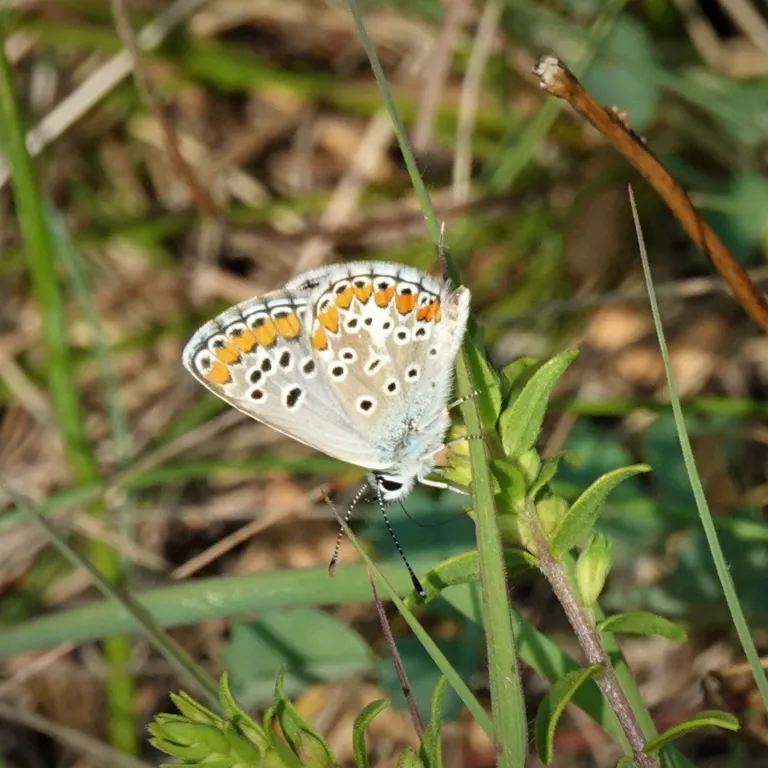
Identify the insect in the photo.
Aricia agestis/artaxerxes
